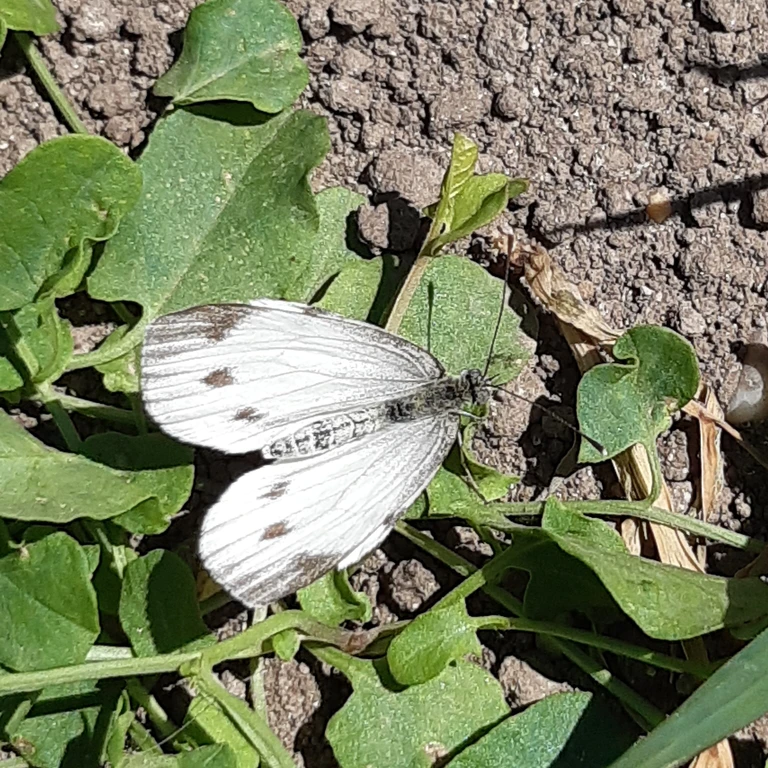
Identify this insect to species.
Pieris napi
